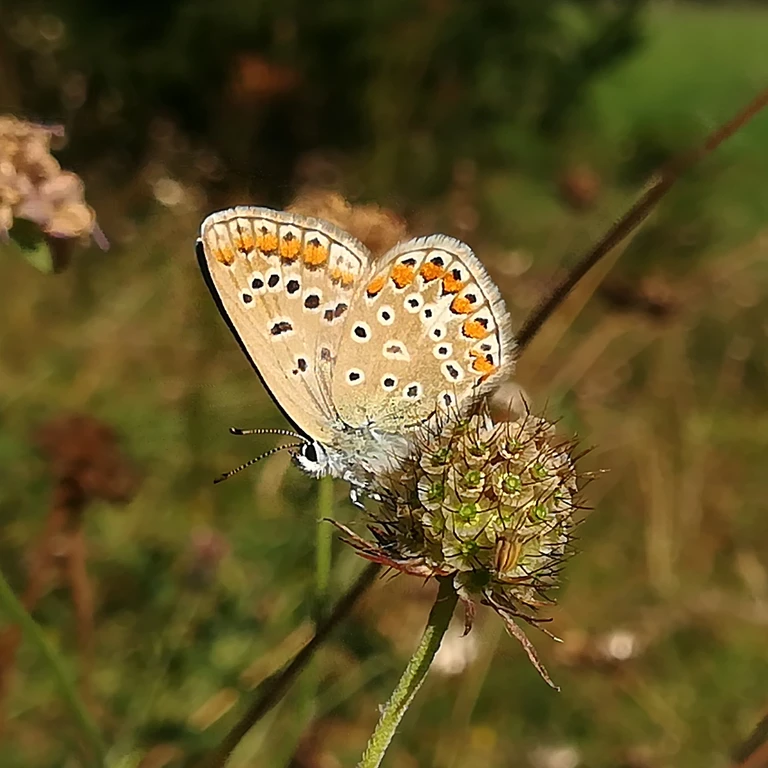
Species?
Polyommatus icarus
